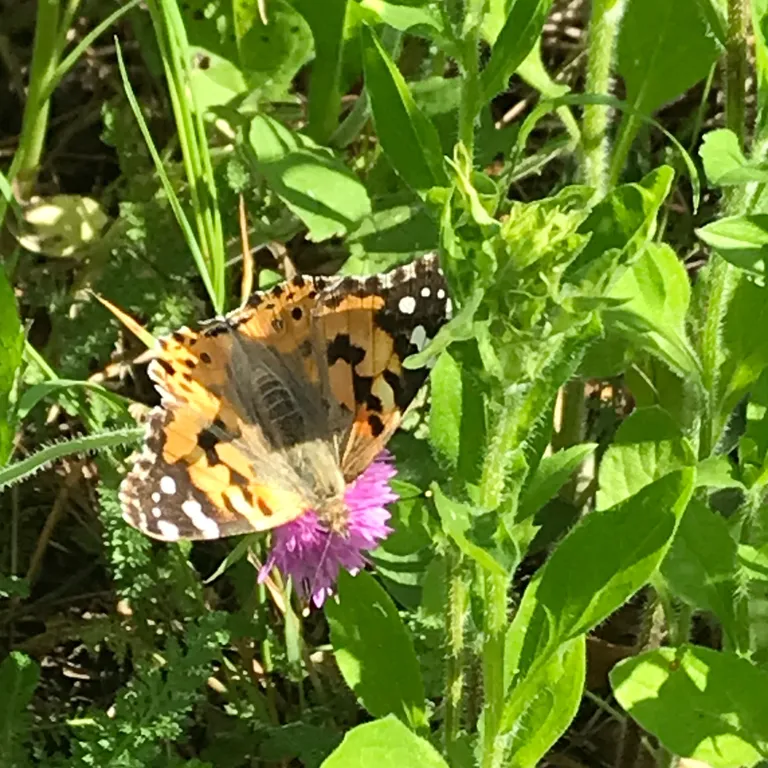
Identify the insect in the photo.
Vanessa cardui
